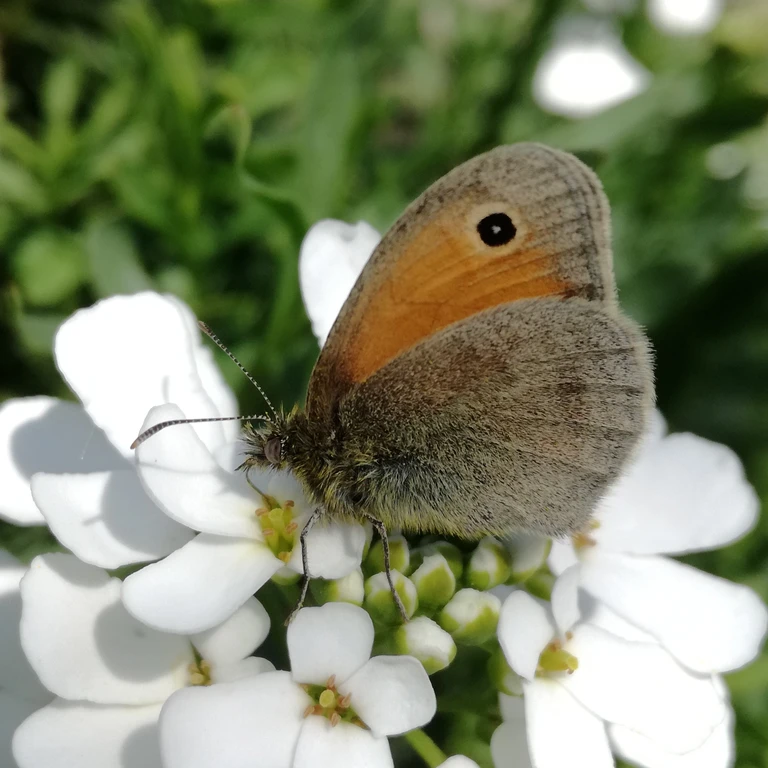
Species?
Coenonympha pamphilus
